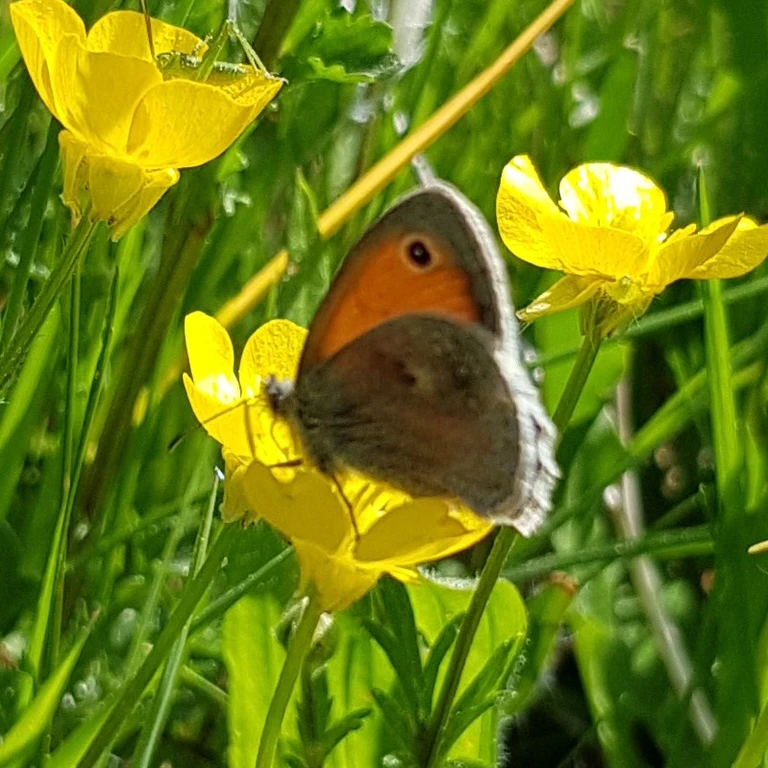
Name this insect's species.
Coenonympha pamphilus
